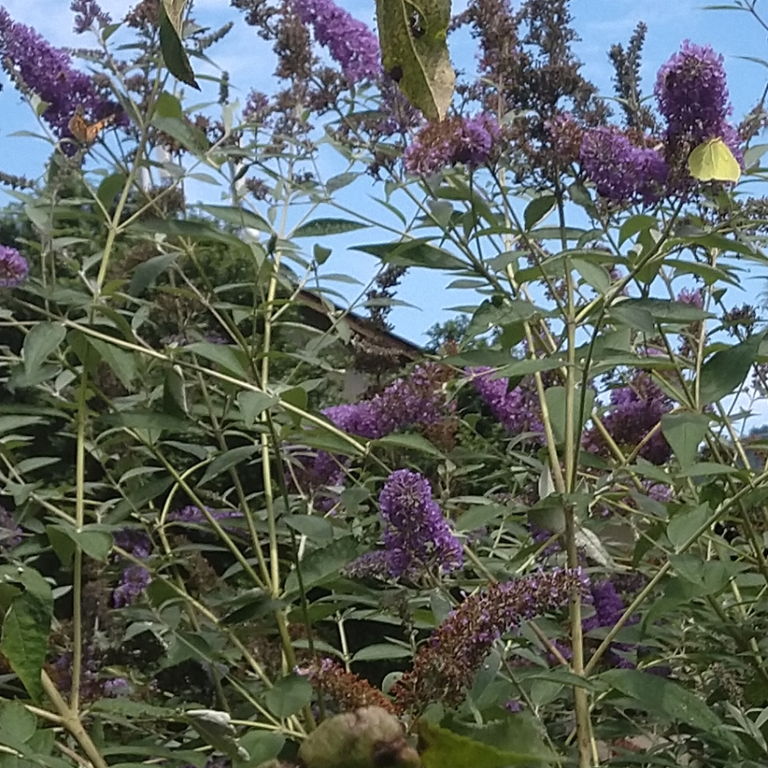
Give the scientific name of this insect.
Gonepteryx rhamni
